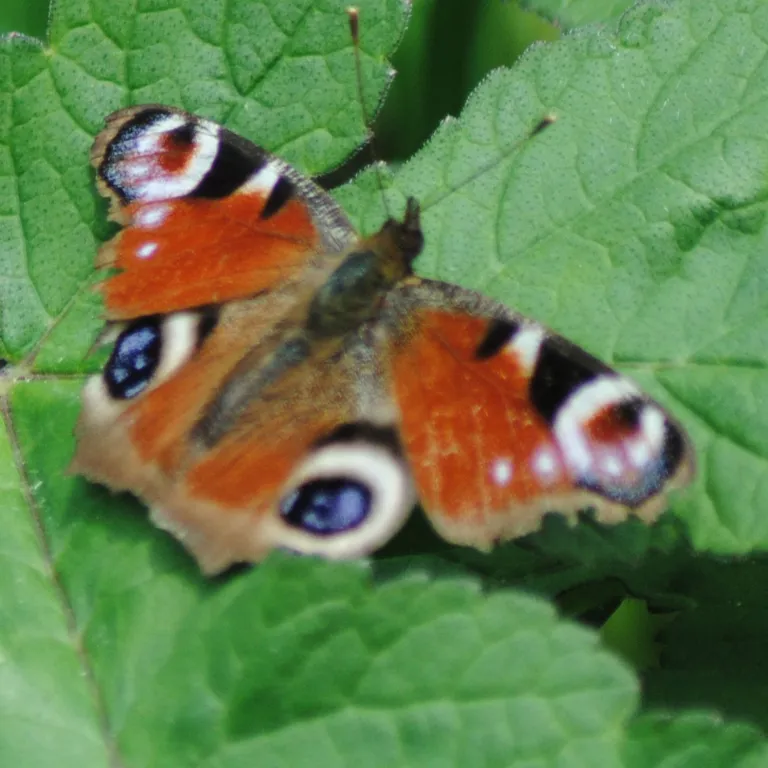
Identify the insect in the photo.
Aglais io
